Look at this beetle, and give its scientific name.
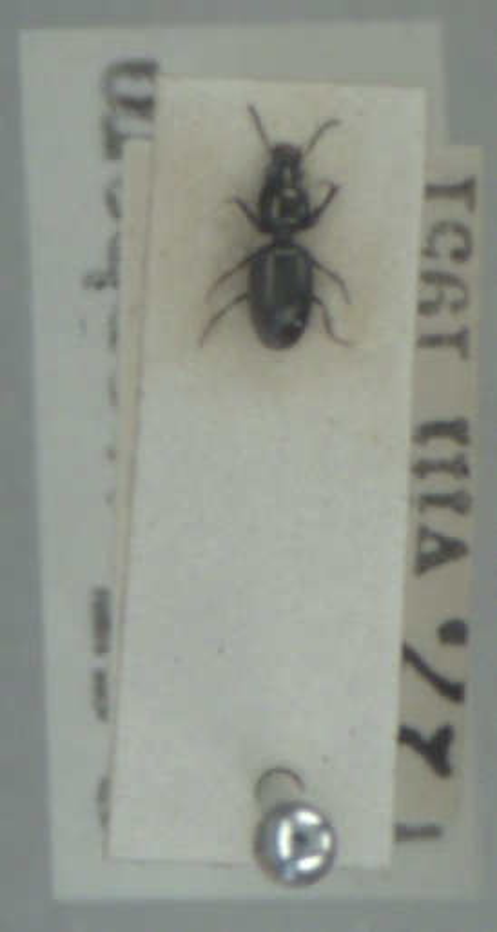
Dyschirius aeneus
